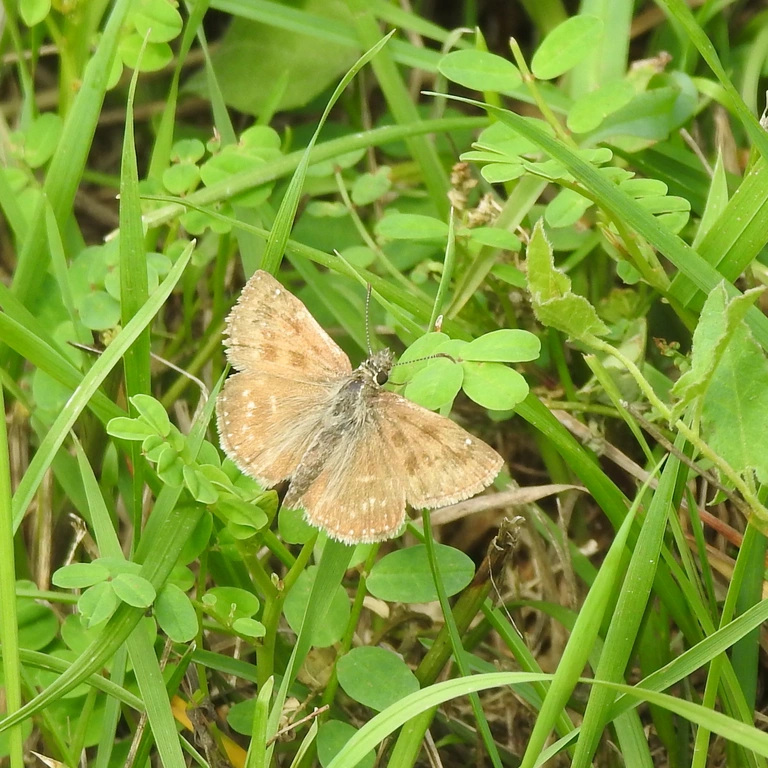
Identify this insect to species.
Erynnis tages
